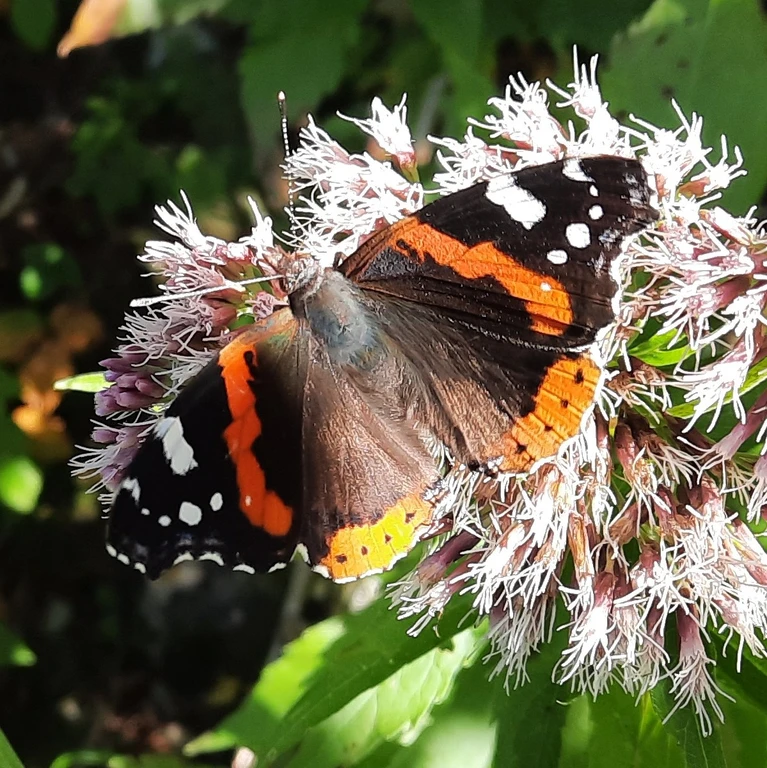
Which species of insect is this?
Vanessa atalanta
